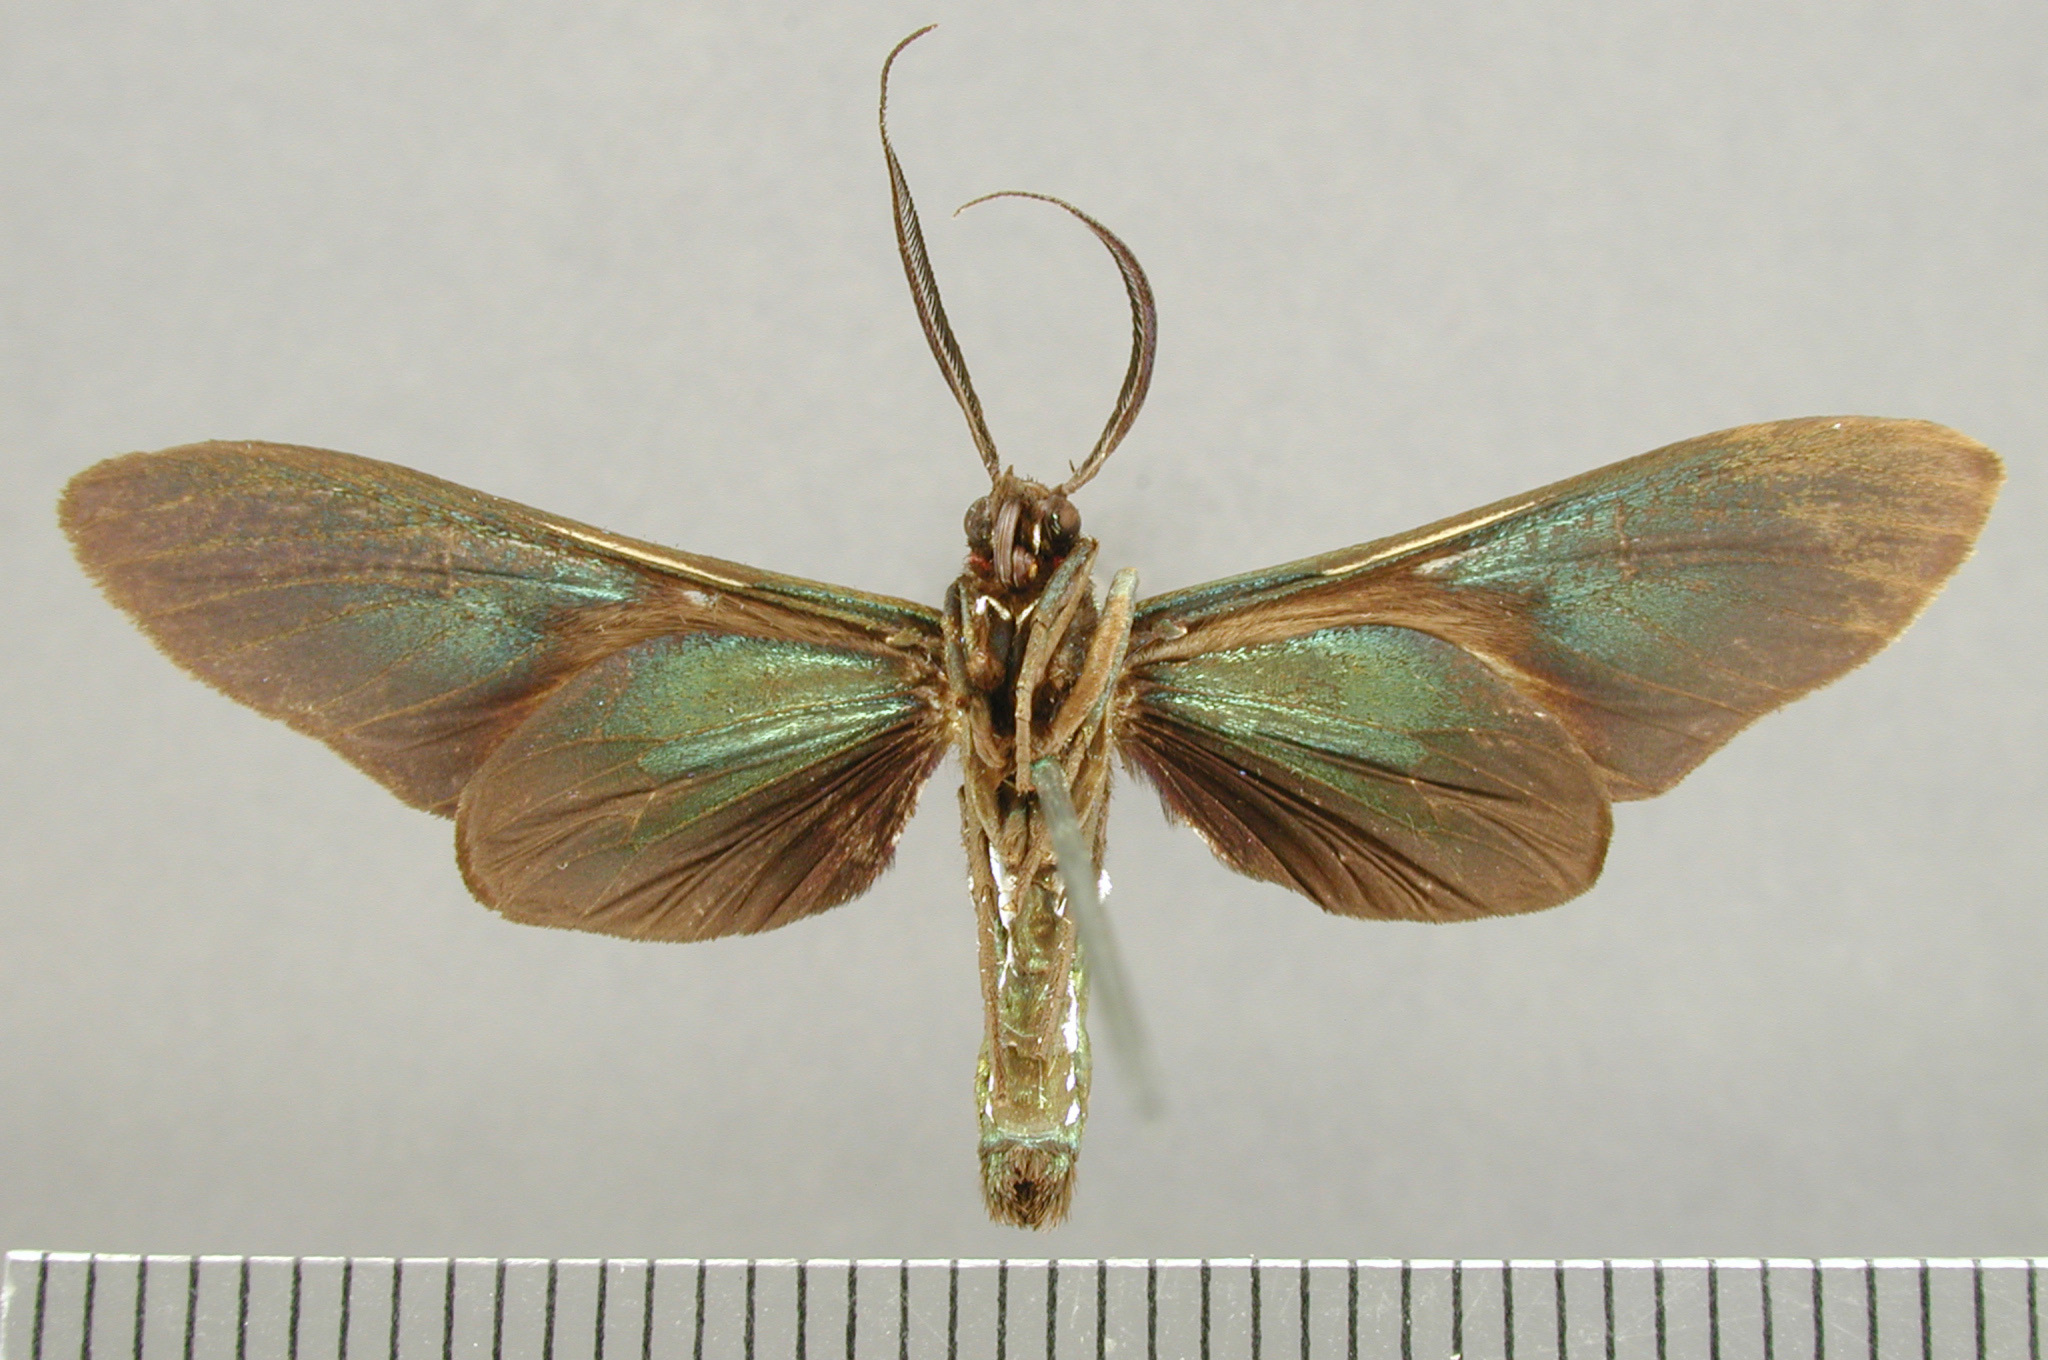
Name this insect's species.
Antichloris lamalissa
